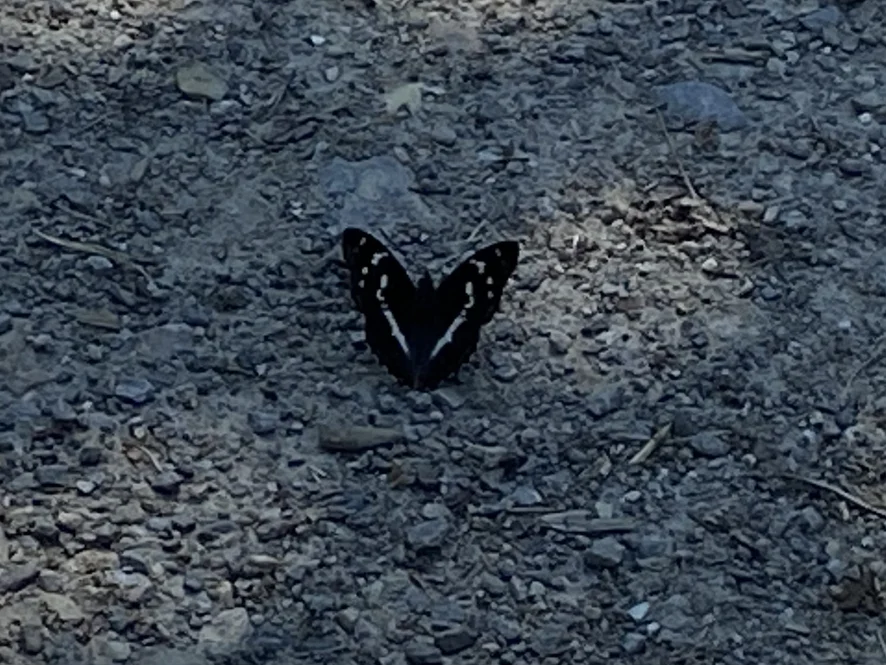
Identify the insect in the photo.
Apatura iris
